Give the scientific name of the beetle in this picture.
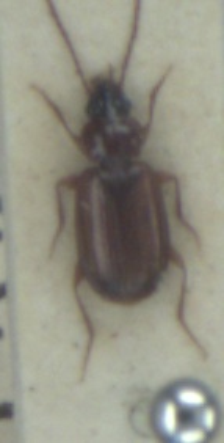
Trechus quadristriatus
